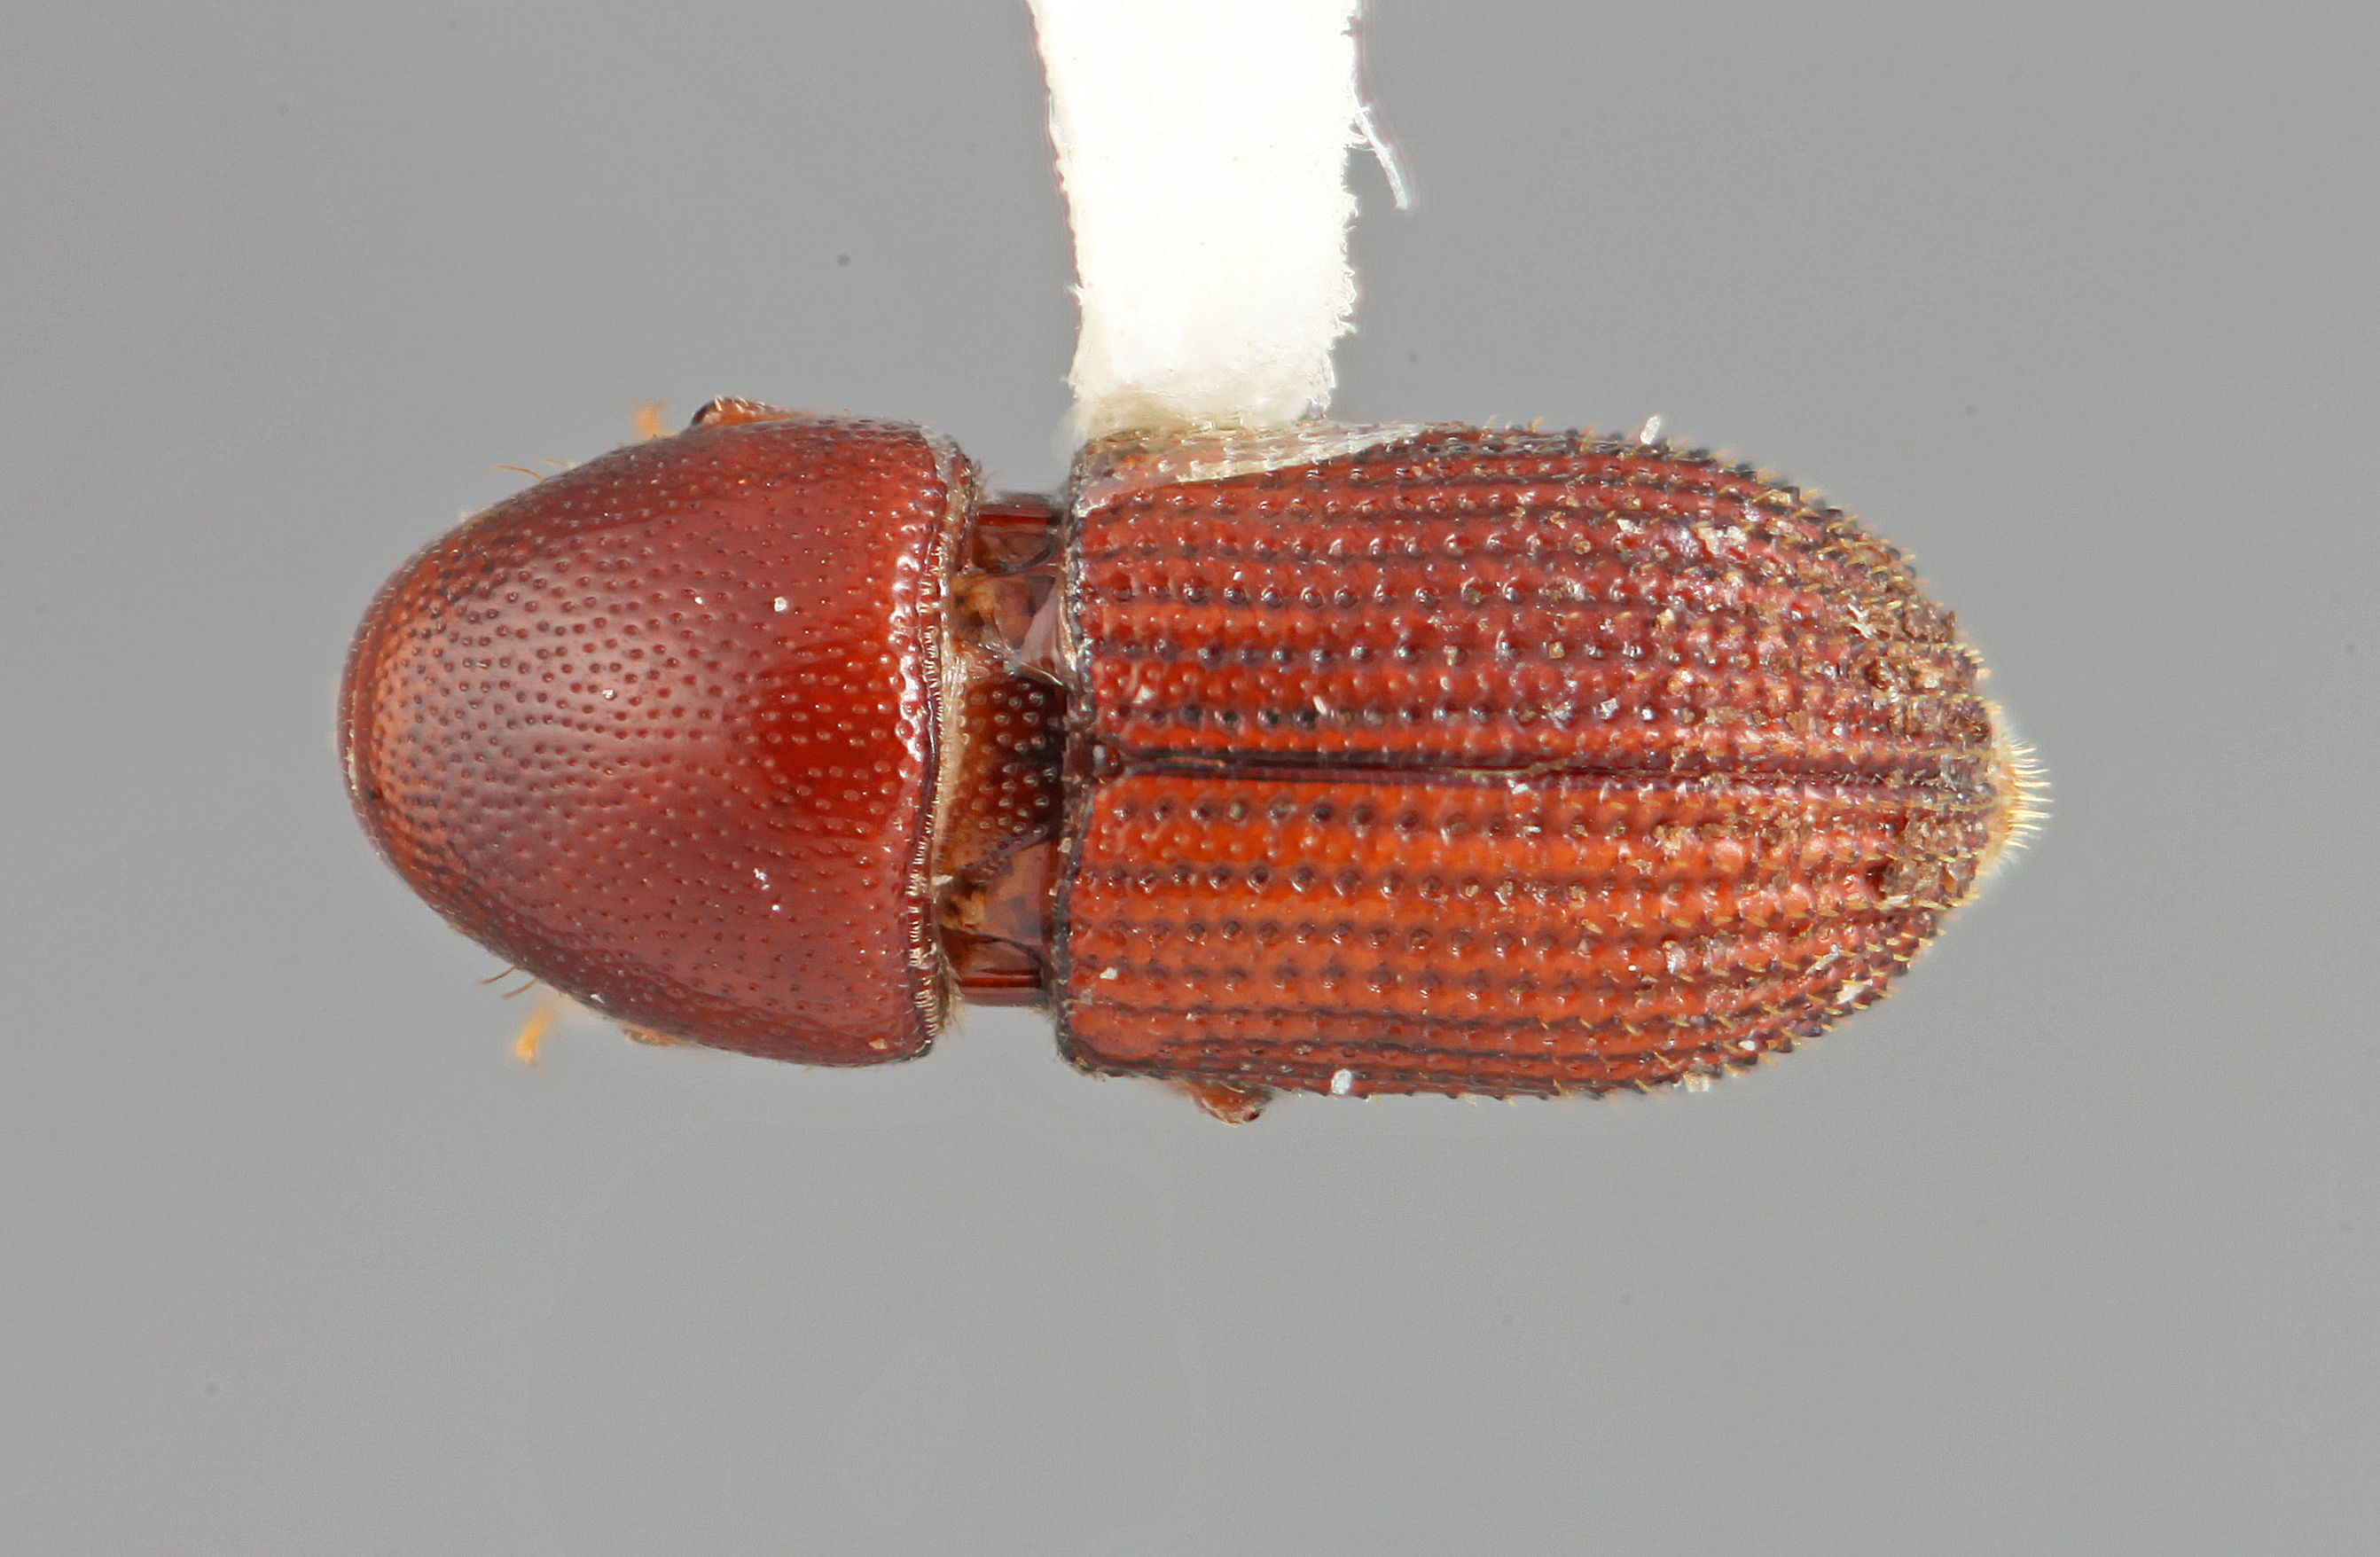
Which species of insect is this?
Loganius splendens
